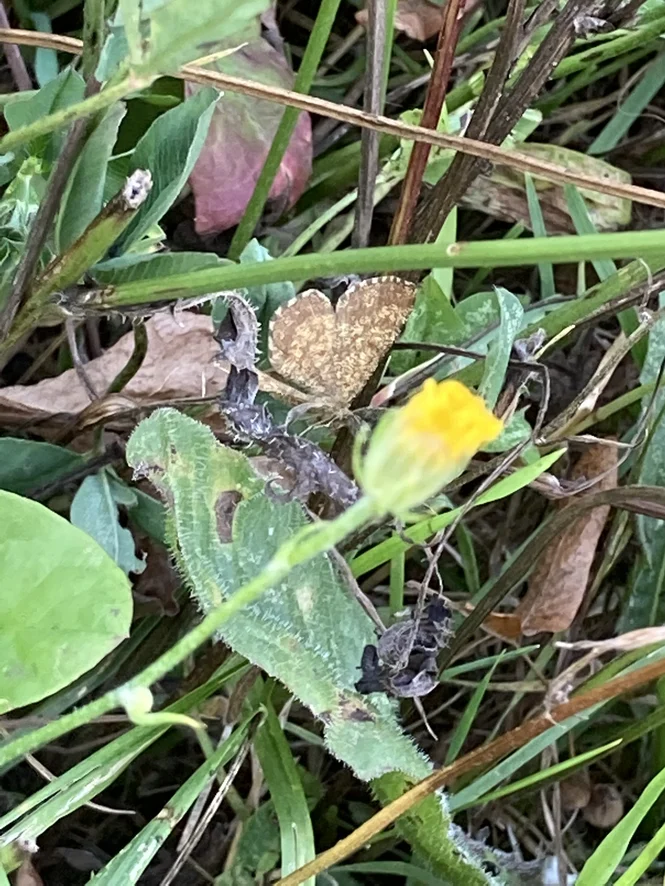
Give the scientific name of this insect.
Ematurga atomaria
